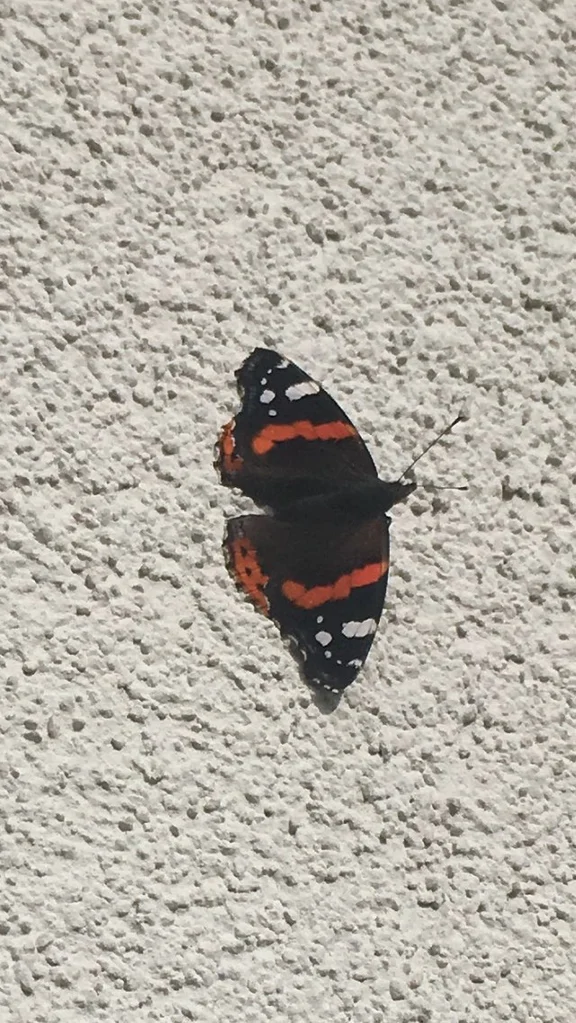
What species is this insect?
Vanessa atalanta
